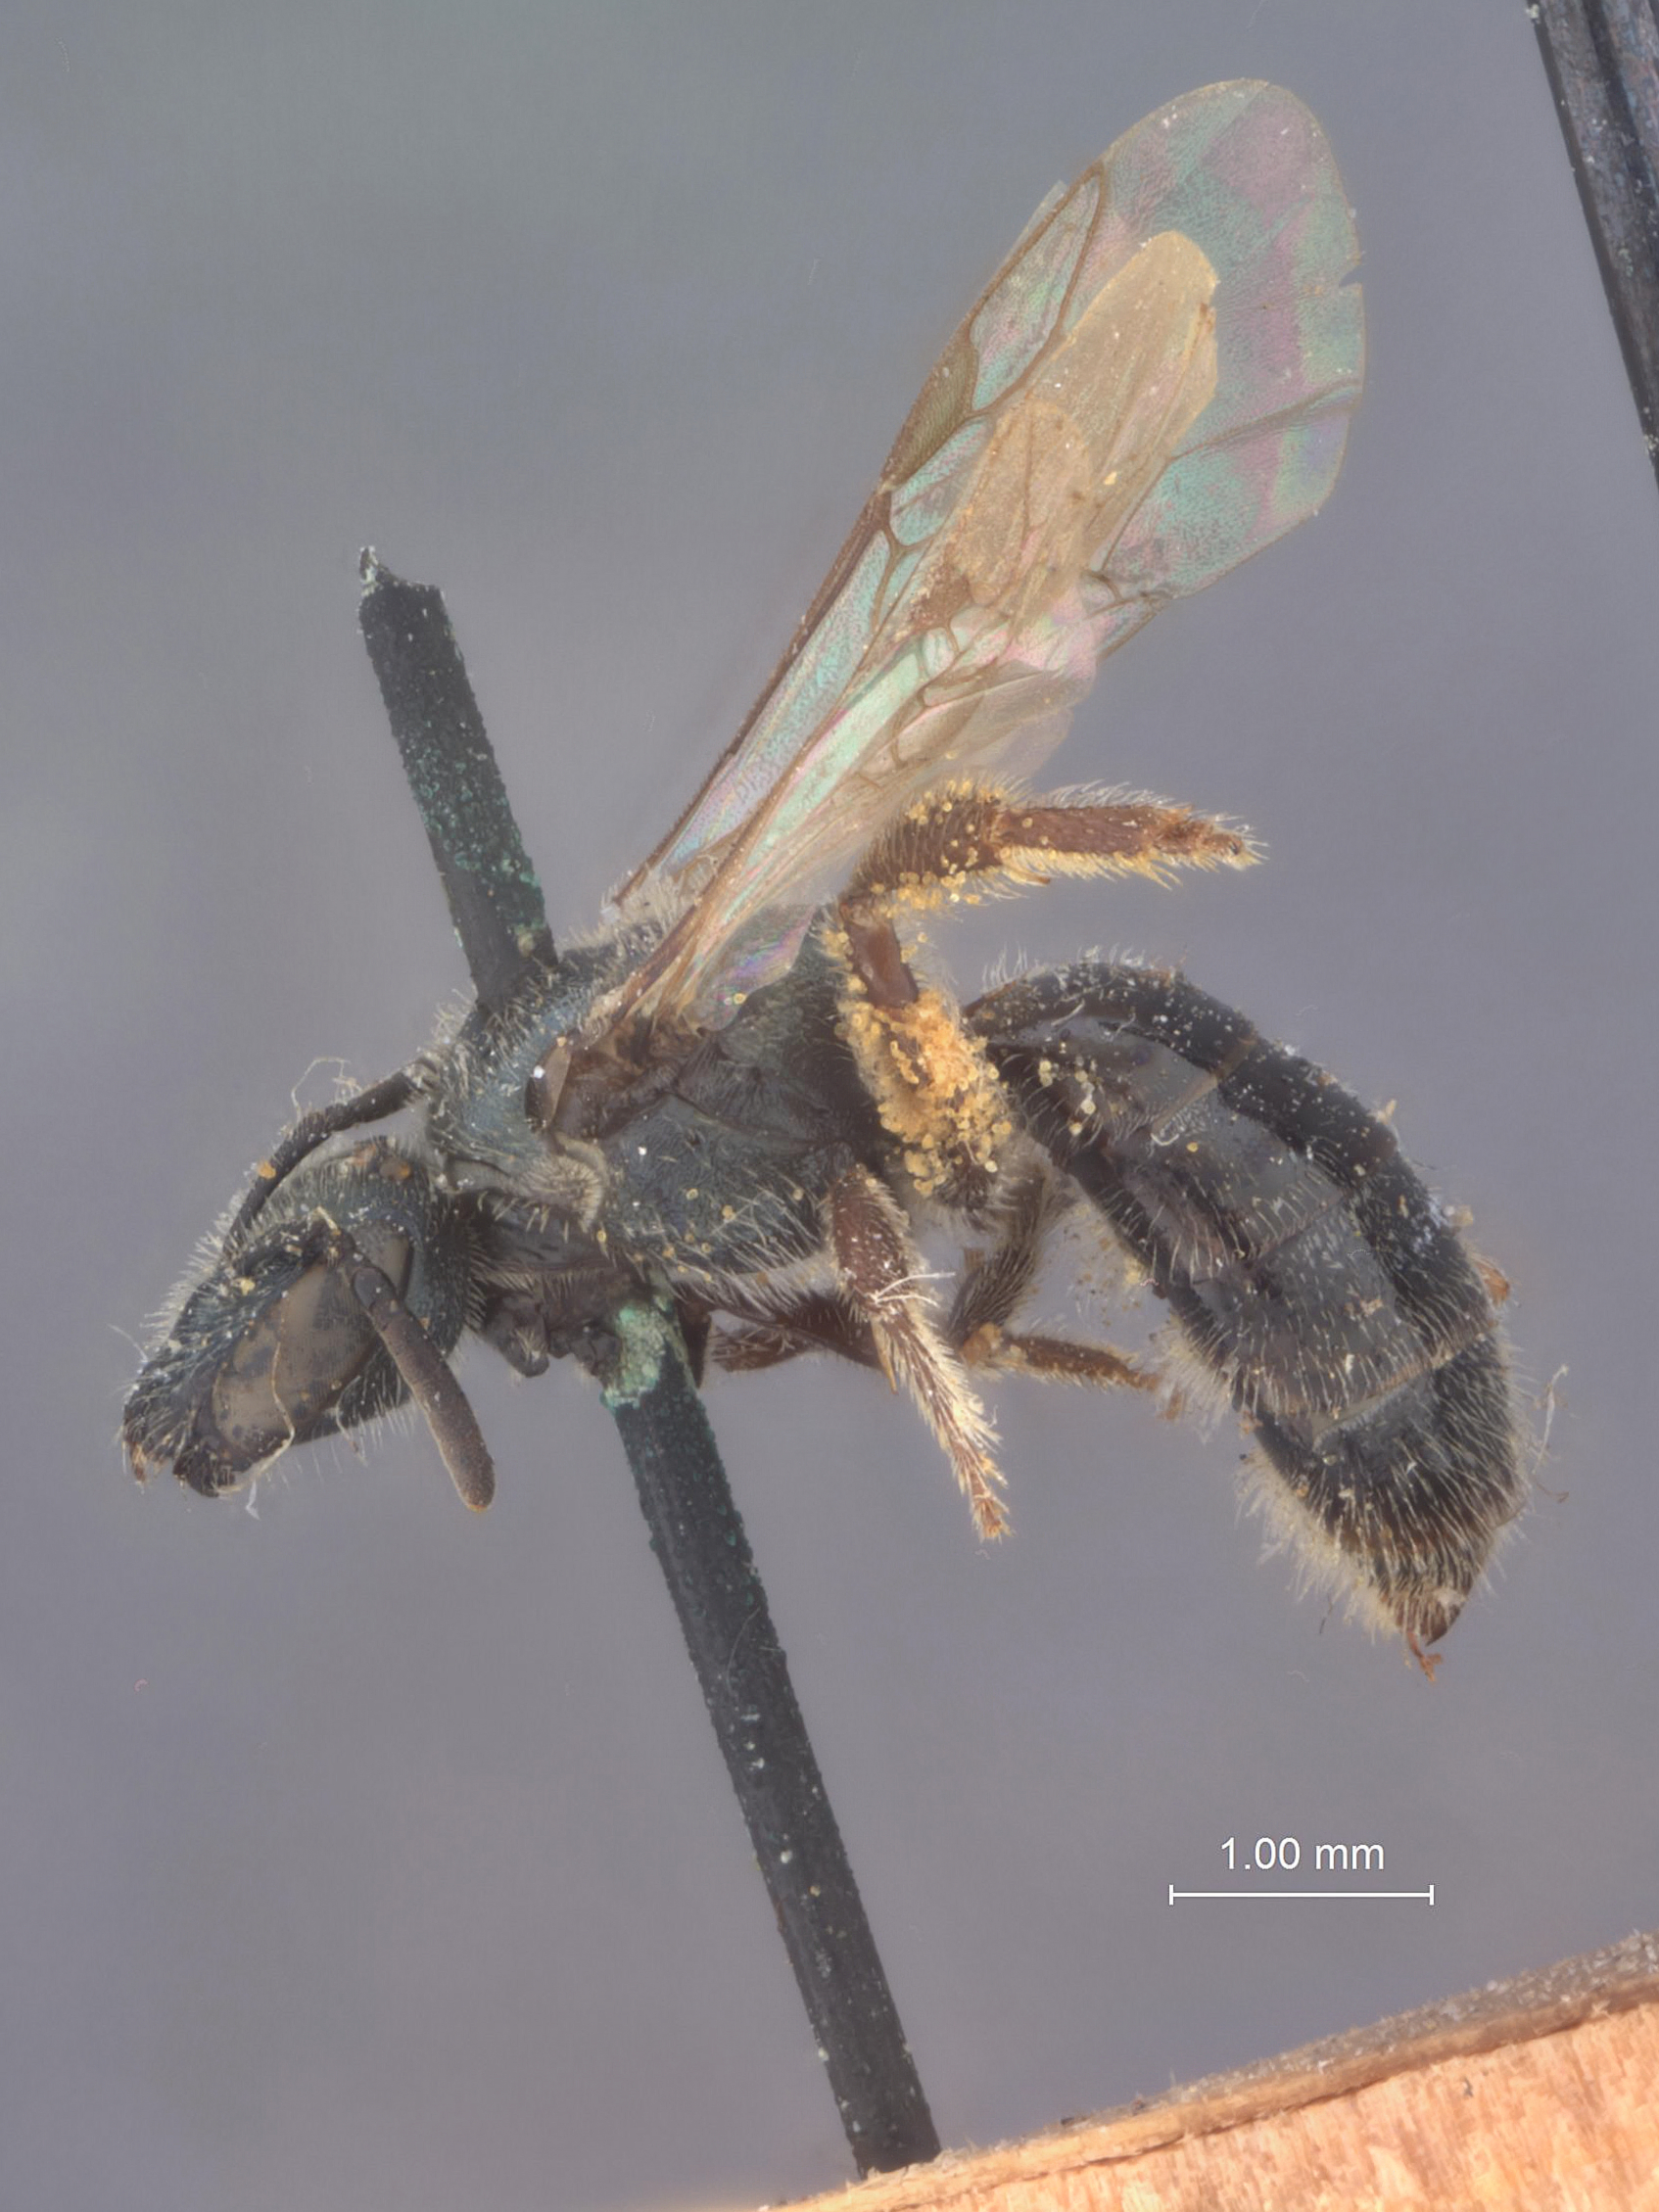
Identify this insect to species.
Halictus planatus
